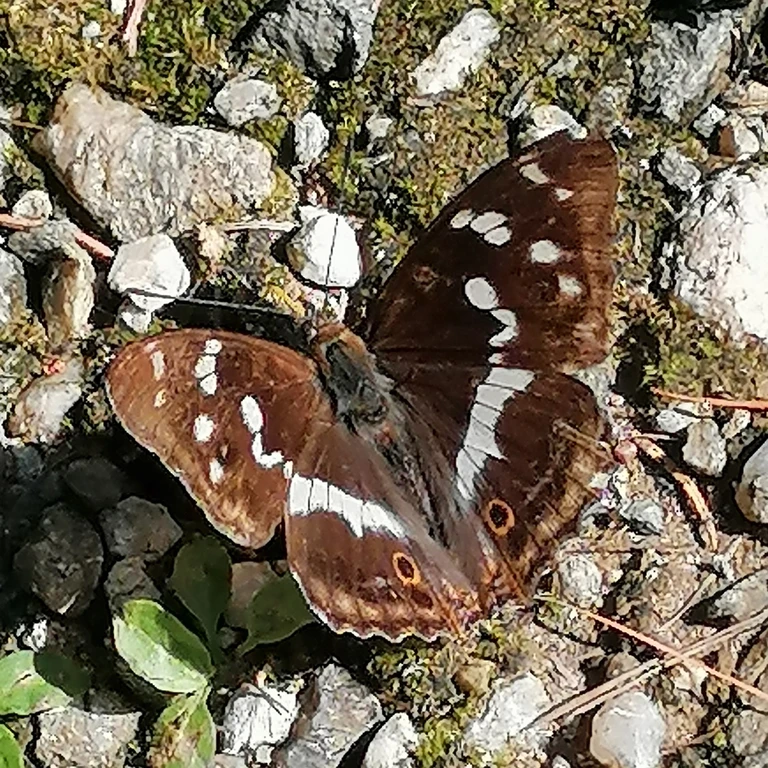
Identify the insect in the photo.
Apatura iris
